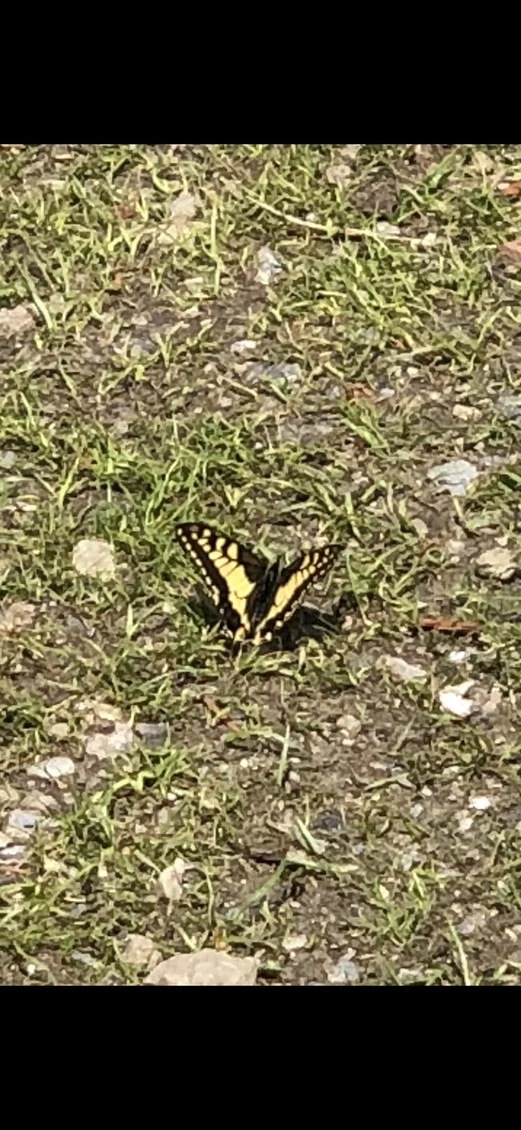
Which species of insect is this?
Papilio machaon
